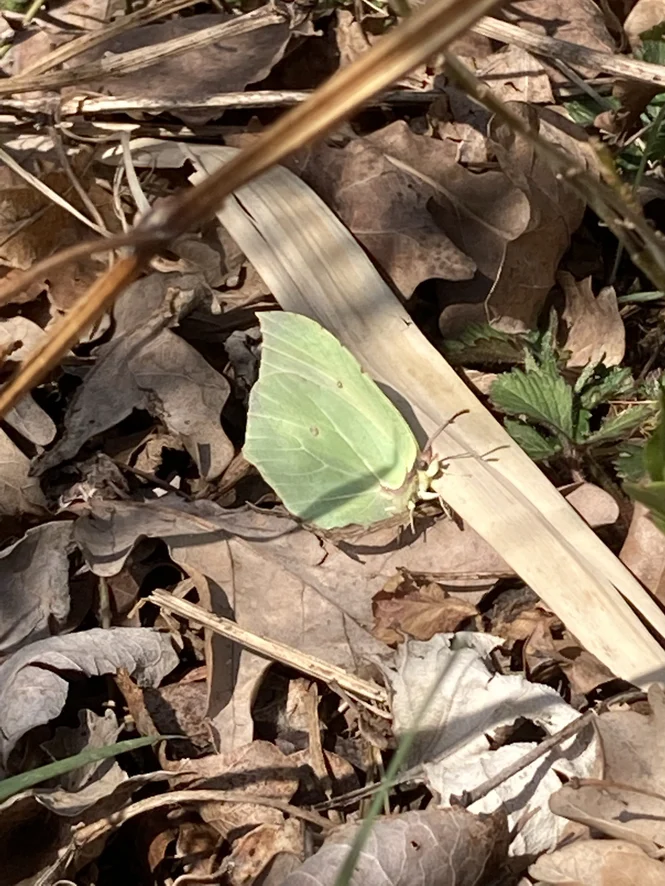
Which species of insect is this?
Gonepteryx rhamni
